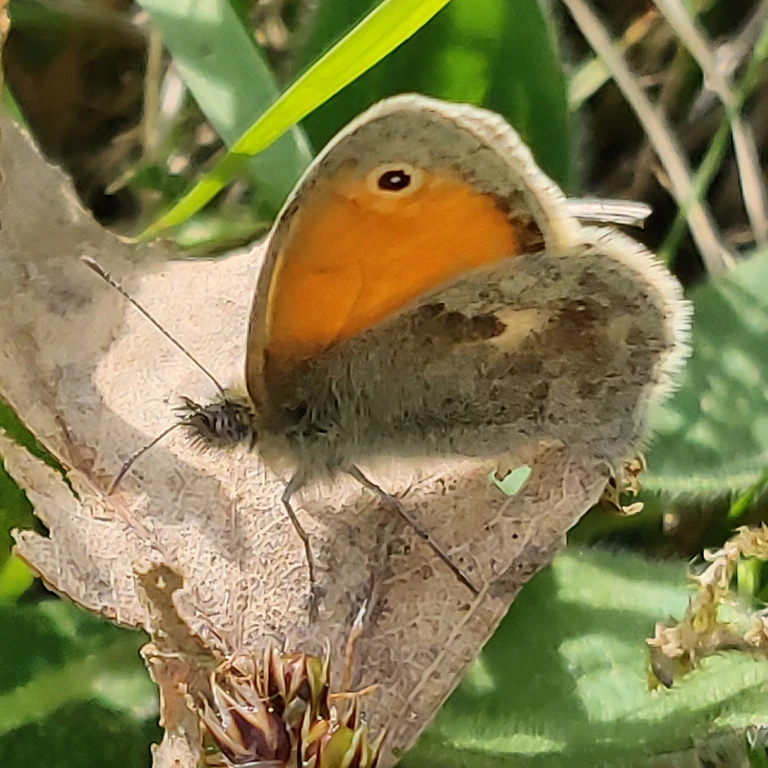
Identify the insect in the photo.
Coenonympha pamphilus
